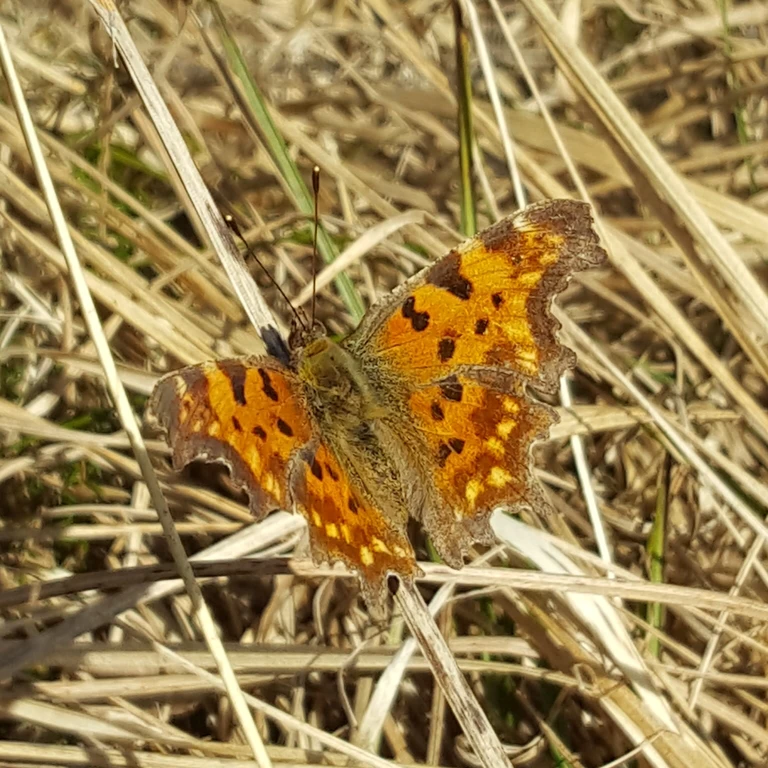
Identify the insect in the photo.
Polygonia c-album
